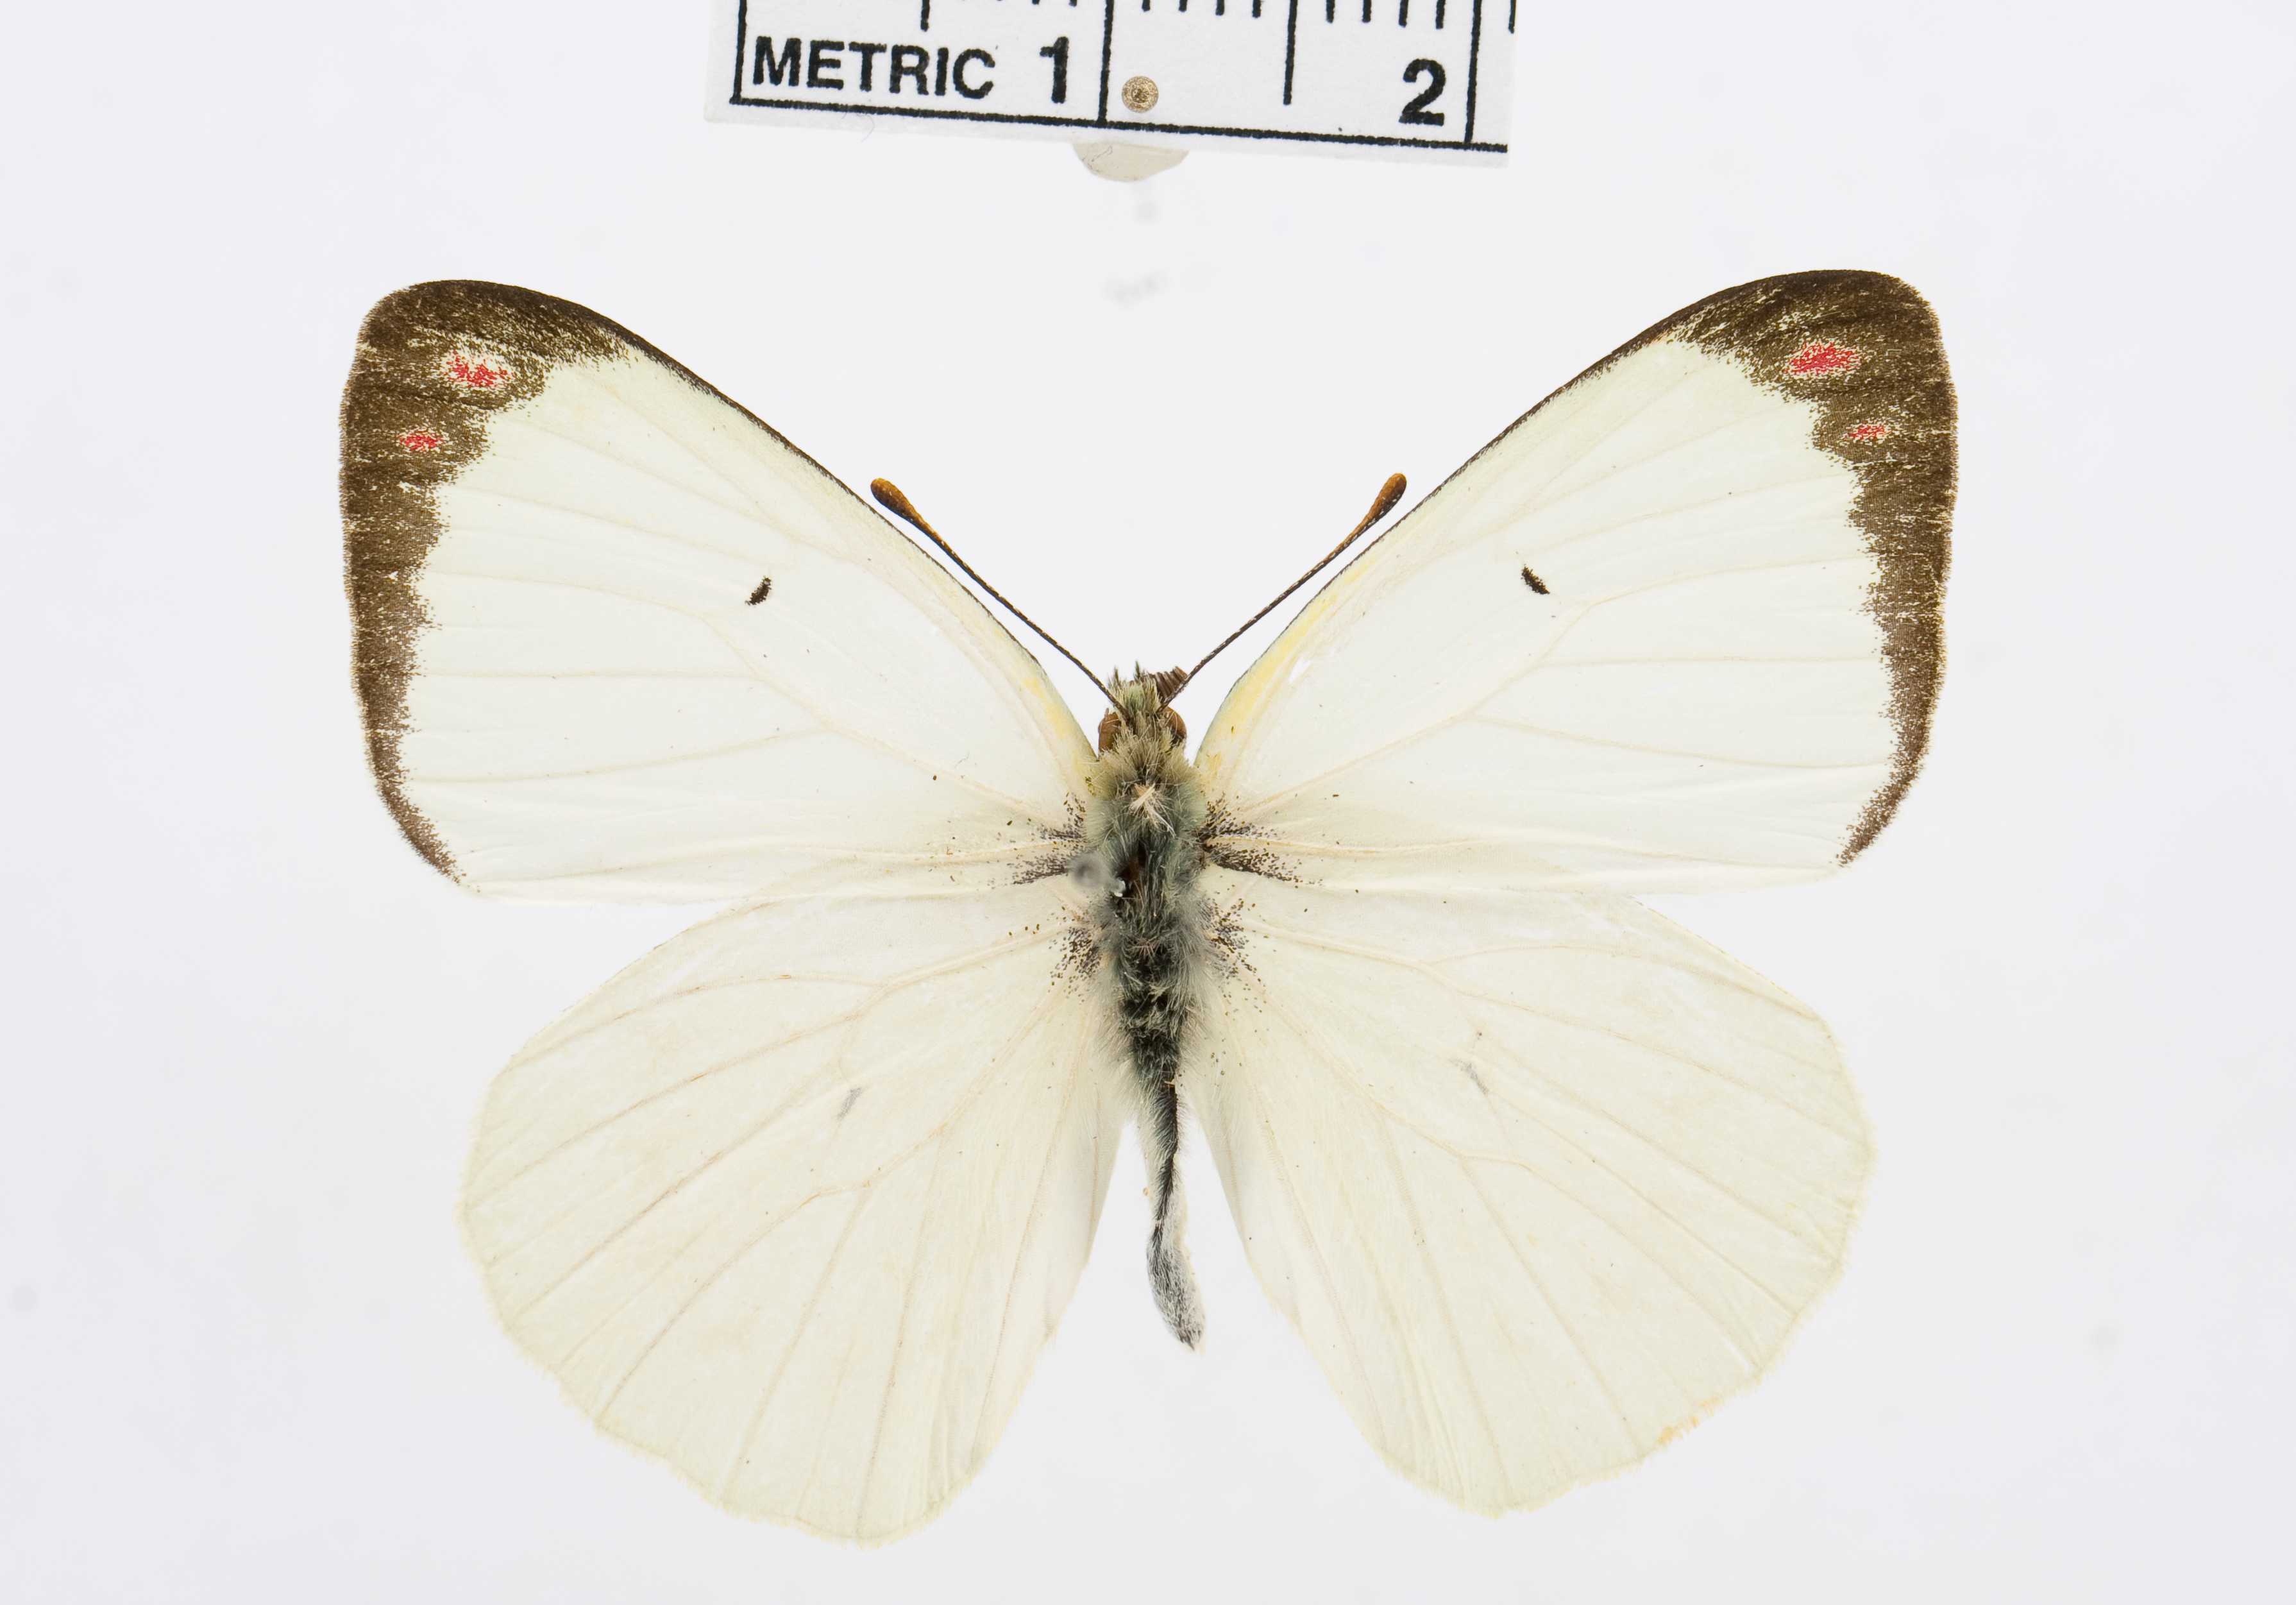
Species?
Colotis elgonensis
